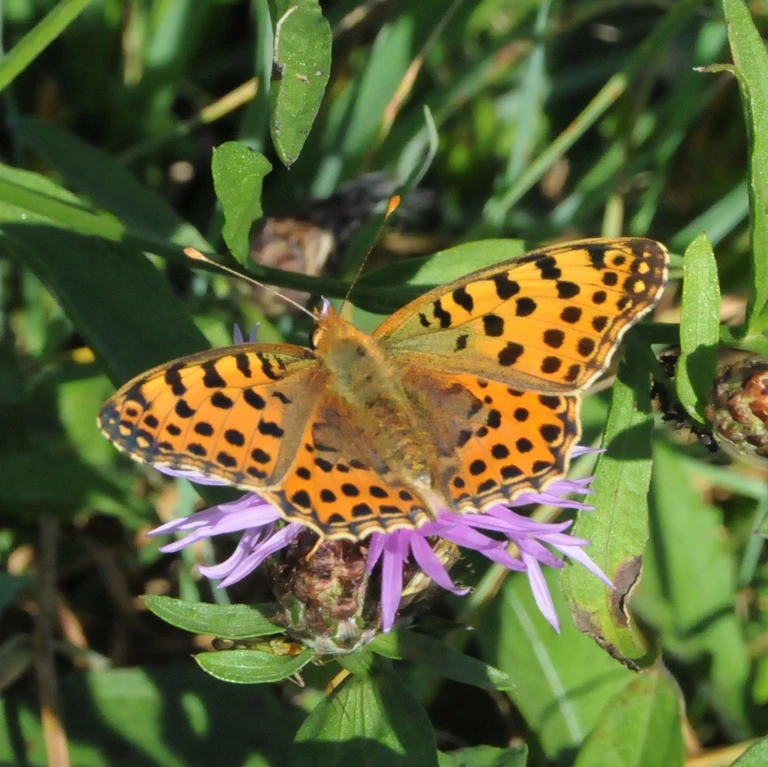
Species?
Issoria lathonia
